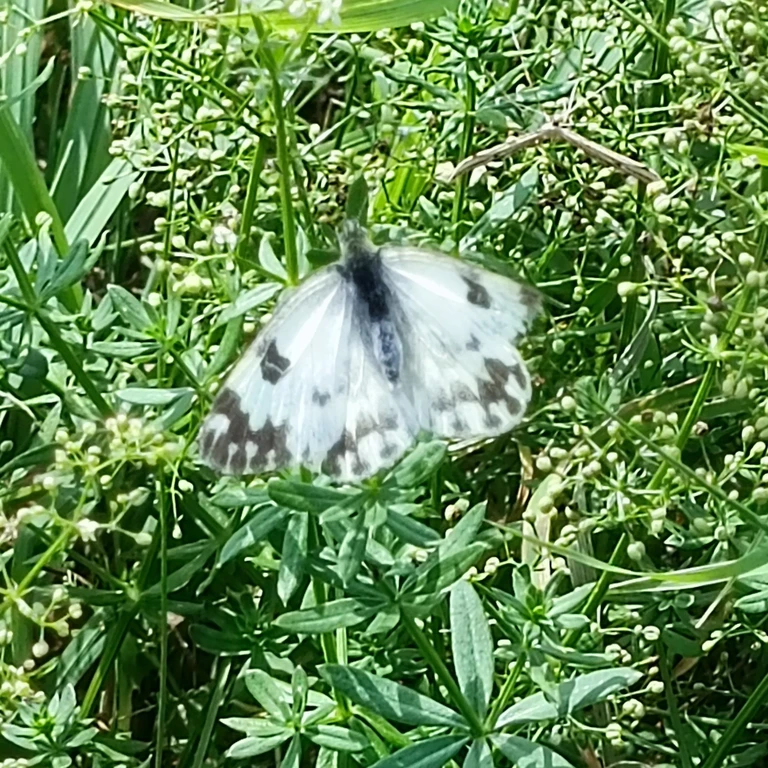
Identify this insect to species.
Pontia edusa
